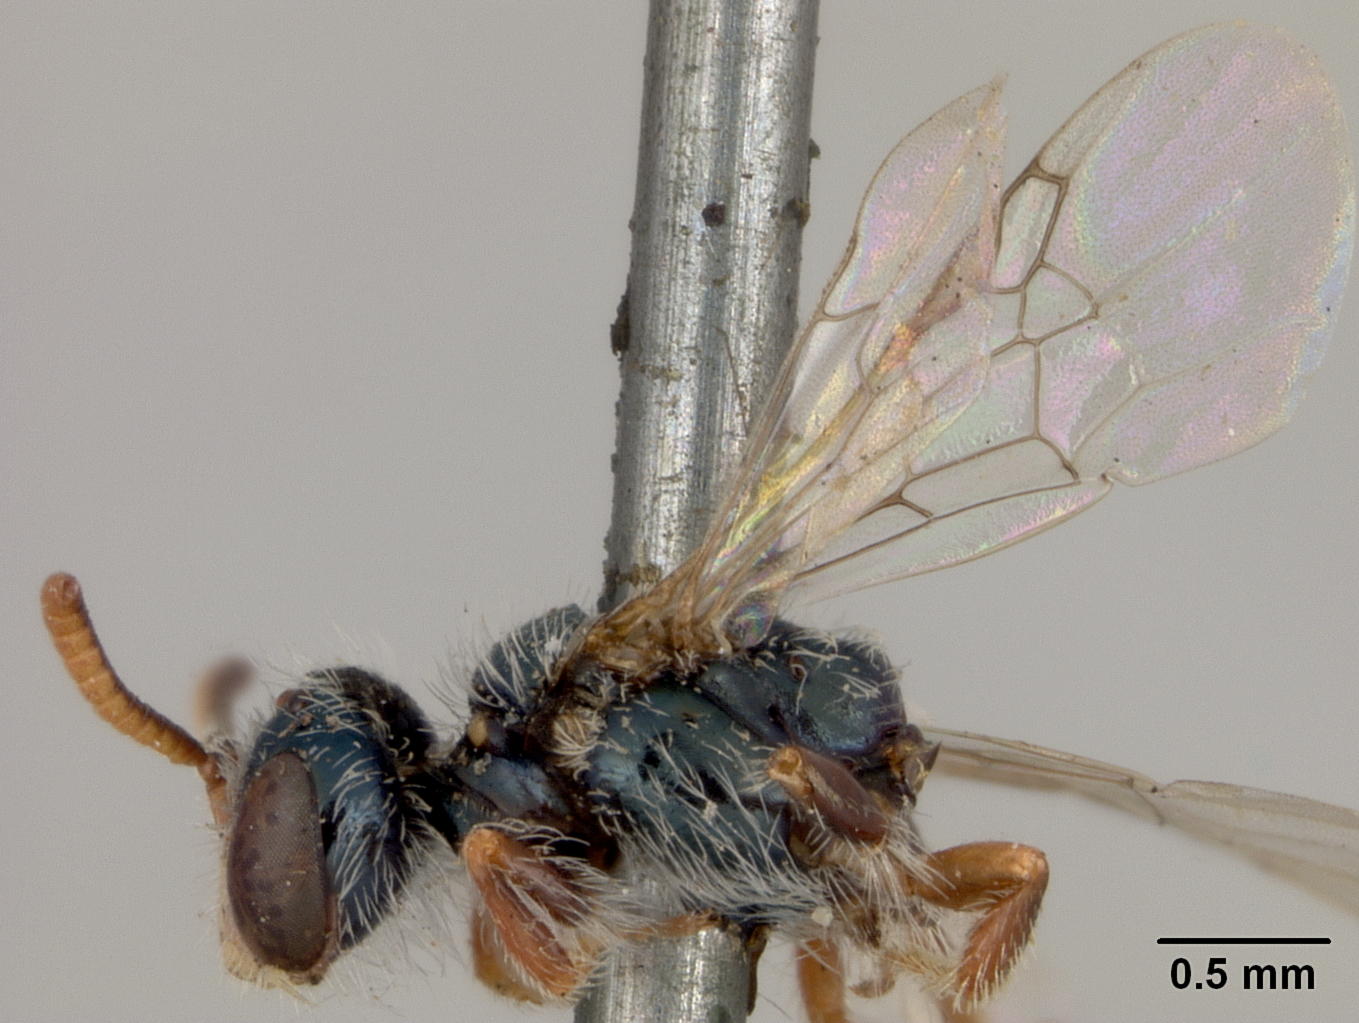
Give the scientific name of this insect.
Perdita davidsoni
